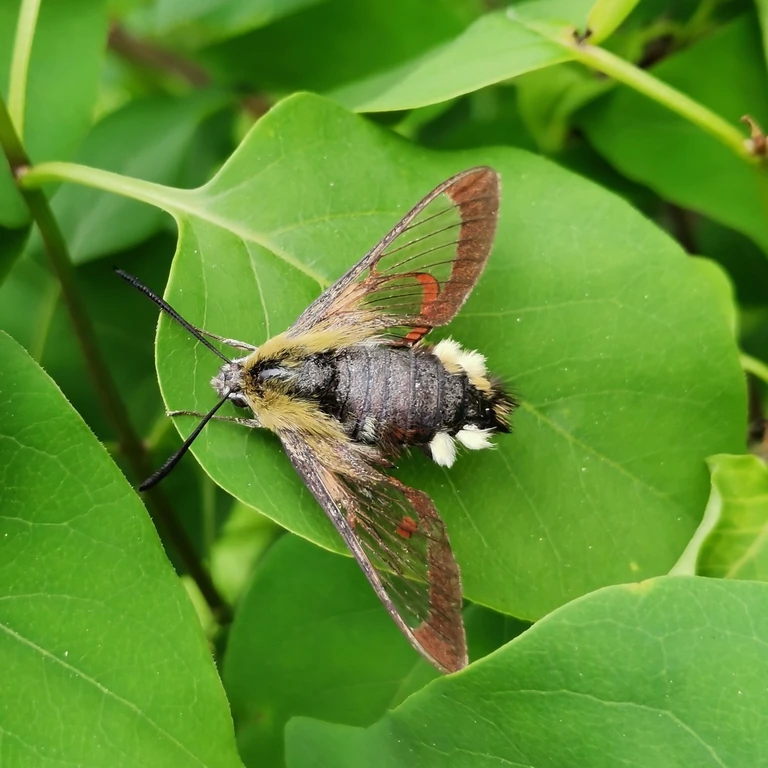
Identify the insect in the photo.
Hemaris fuciformis
